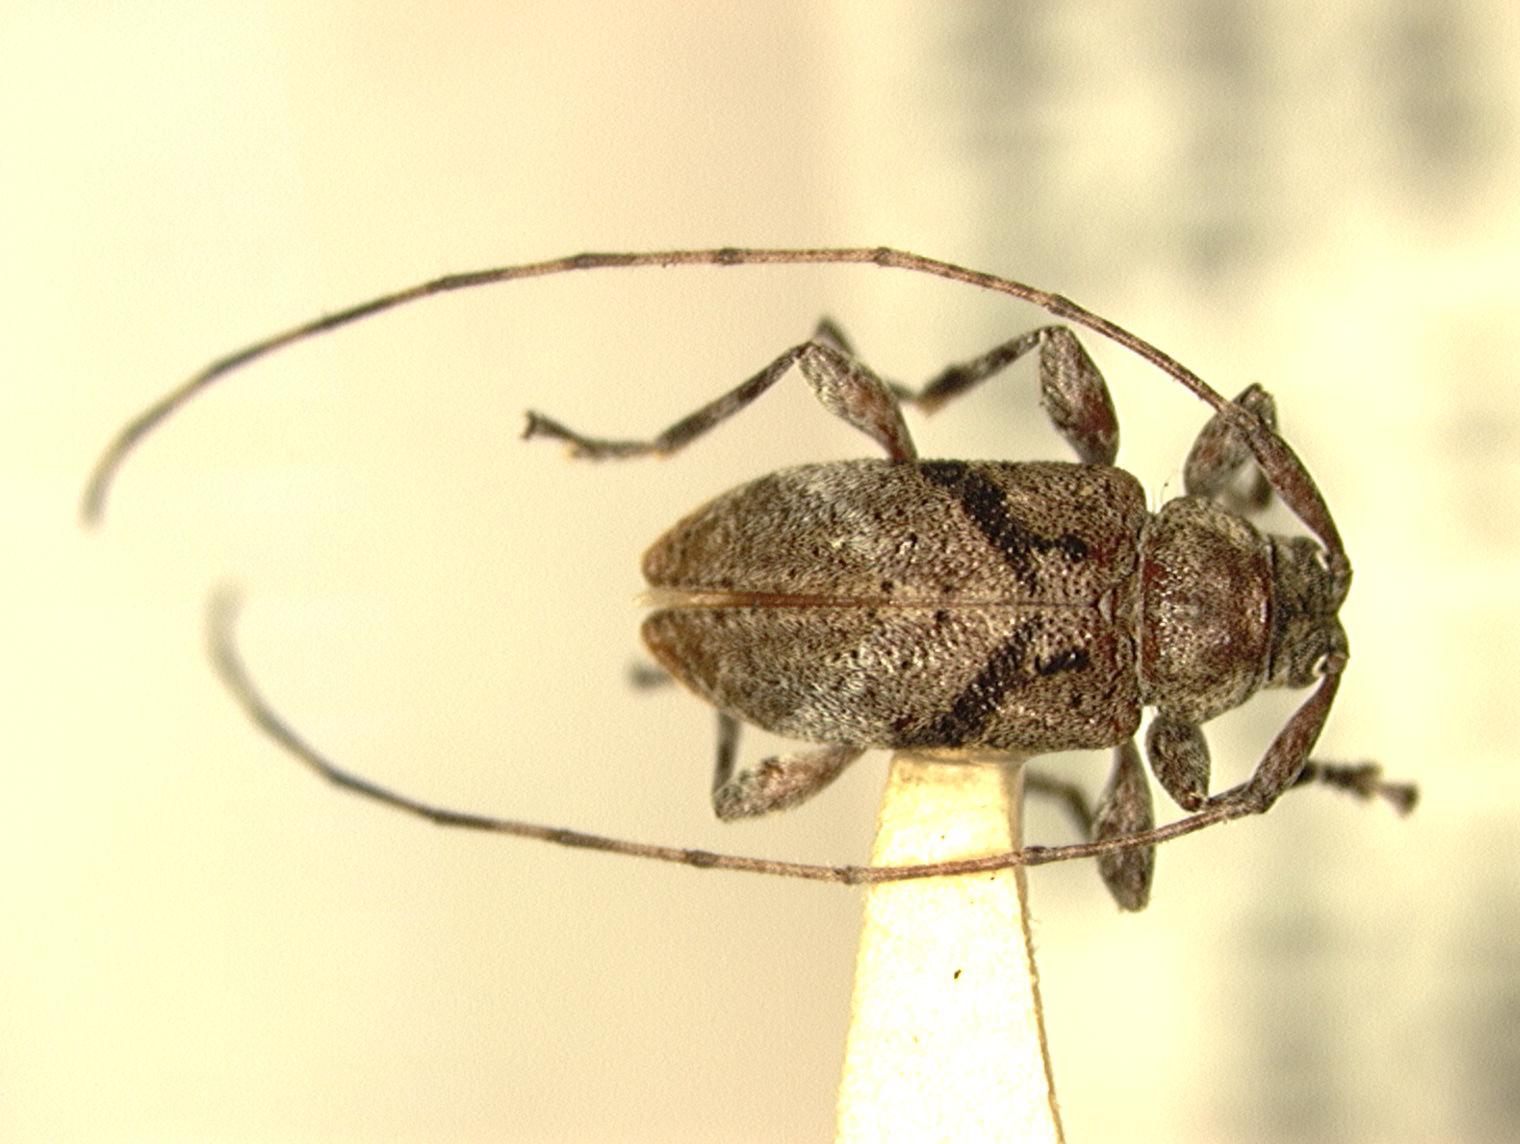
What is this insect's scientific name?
Antilleptostylus guilartensis
